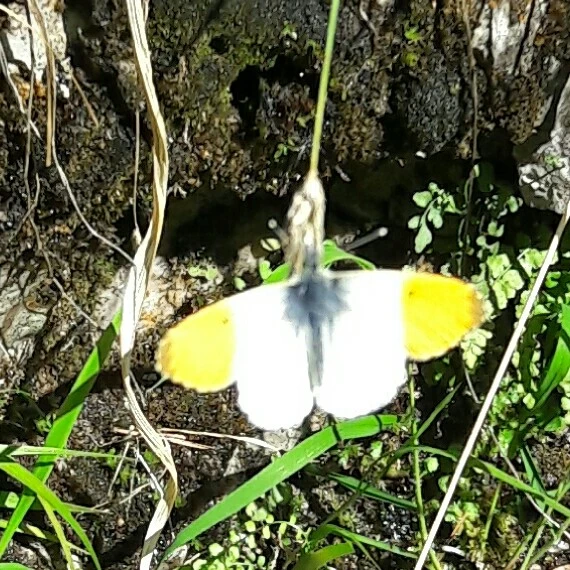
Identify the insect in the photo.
Anthocharis cardamines
